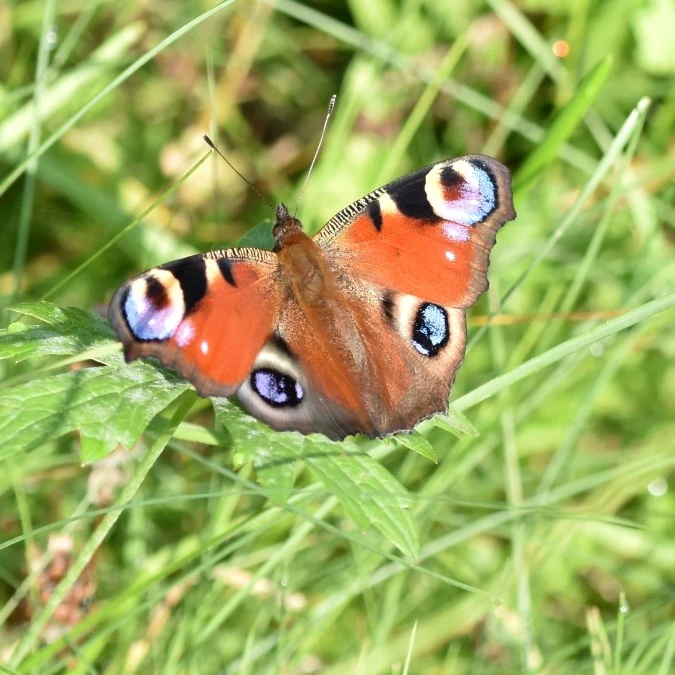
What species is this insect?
Aglais io
